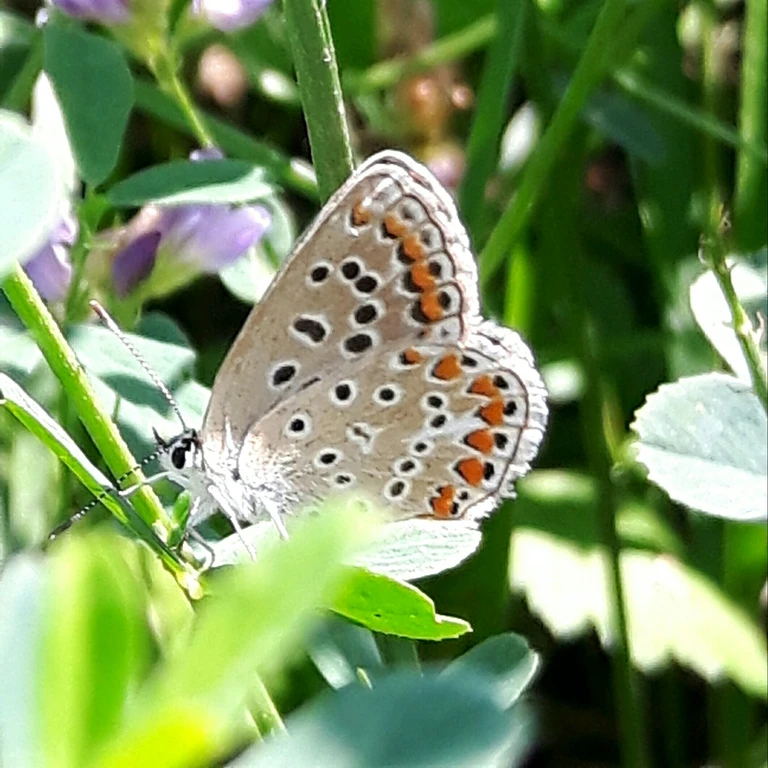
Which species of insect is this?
Polyommatus icarus
